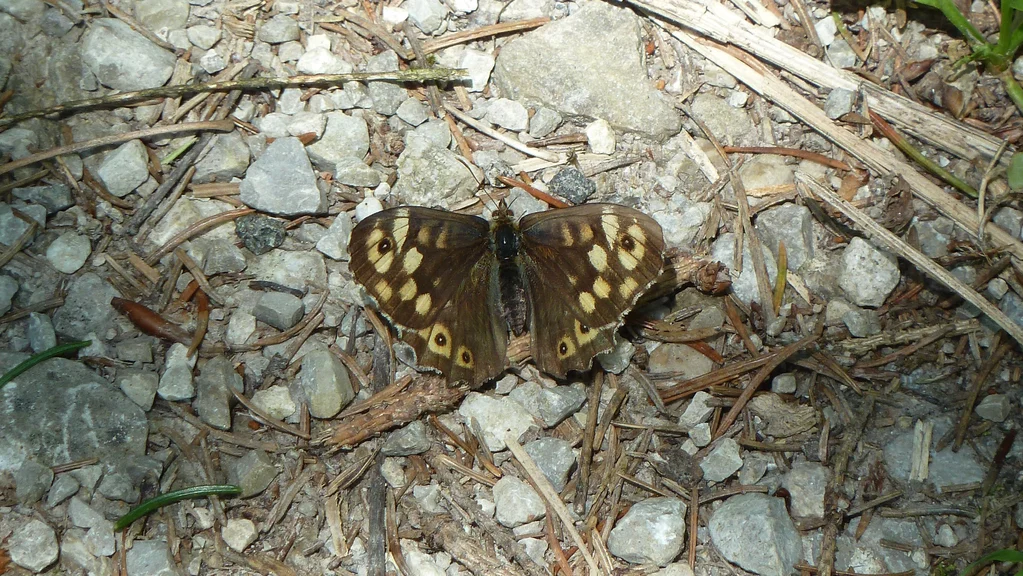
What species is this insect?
Pararge aegeria
